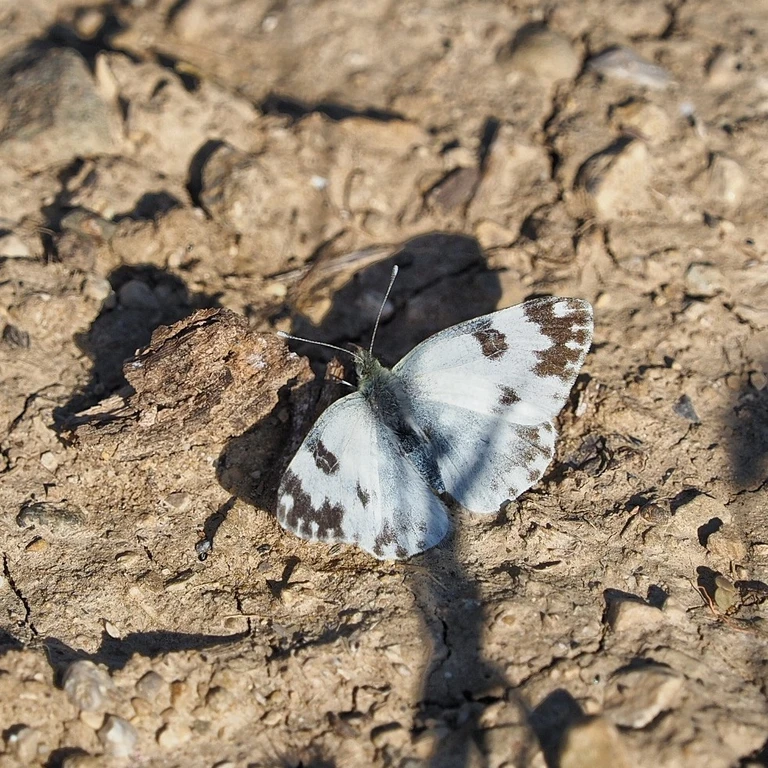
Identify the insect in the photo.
Pontia edusa
